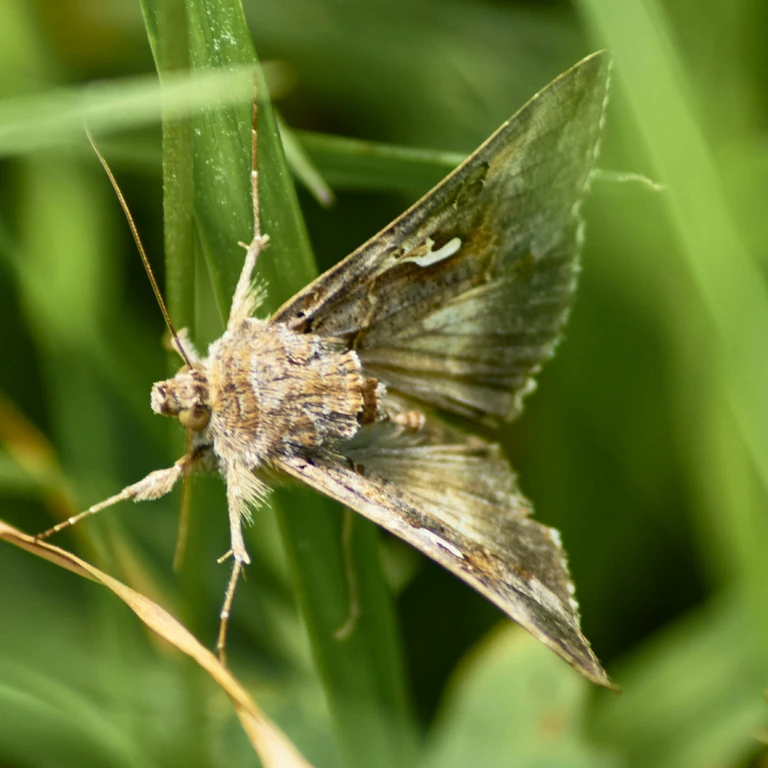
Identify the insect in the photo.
Autographa gamma
